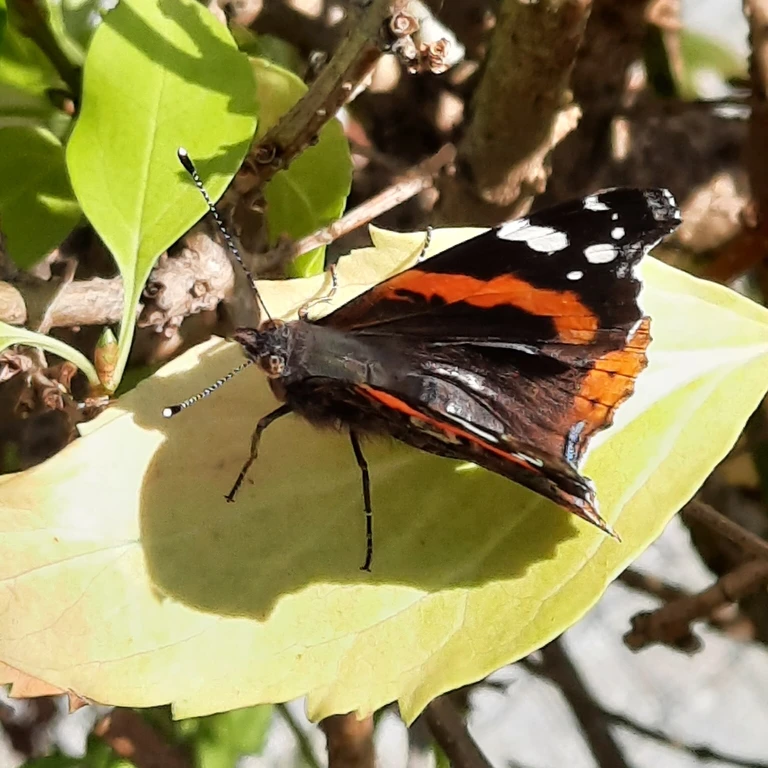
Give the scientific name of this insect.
Vanessa atalanta
